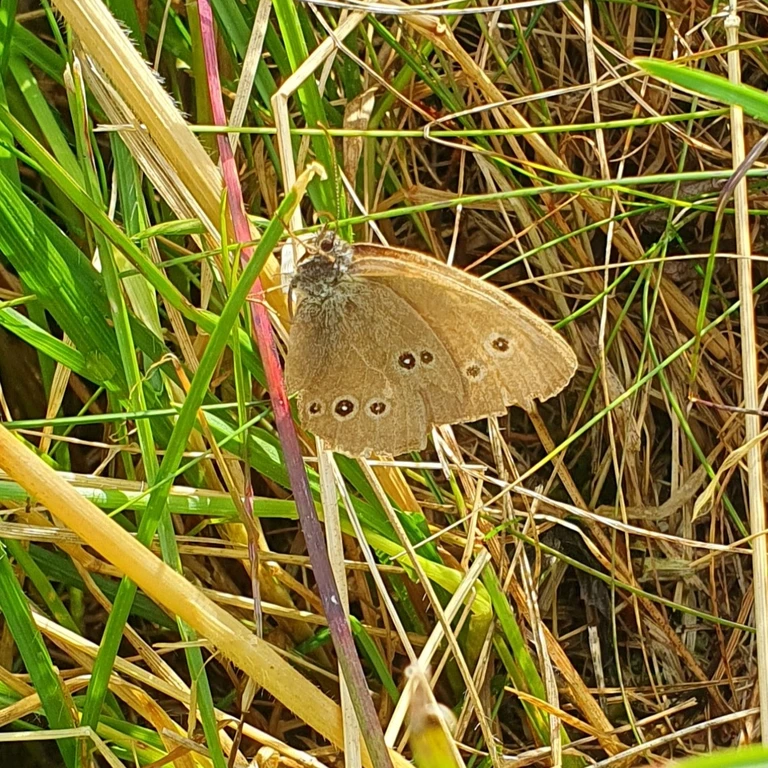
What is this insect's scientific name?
Aphantopus hyperantus
